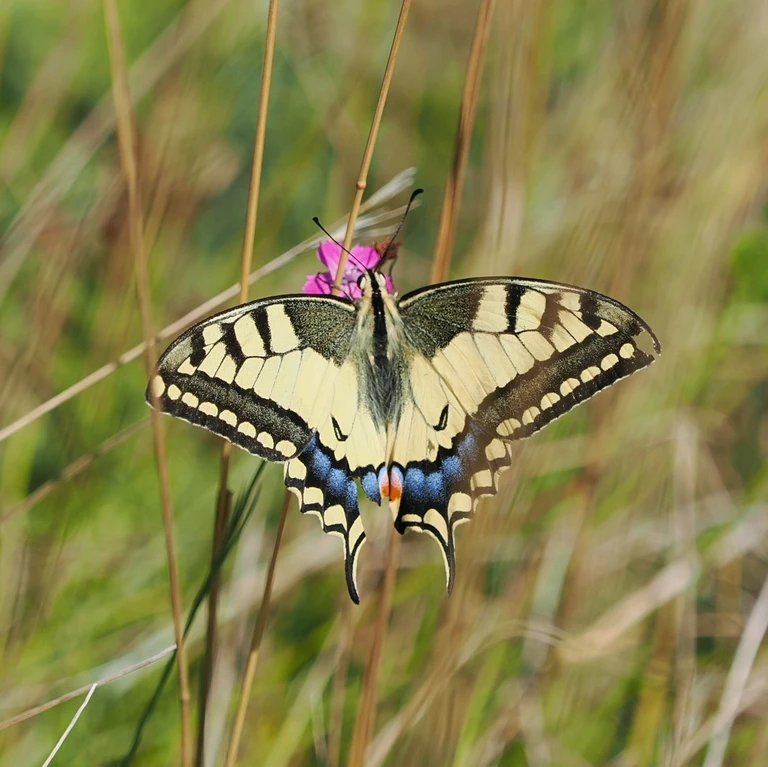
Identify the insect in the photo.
Papilio machaon
